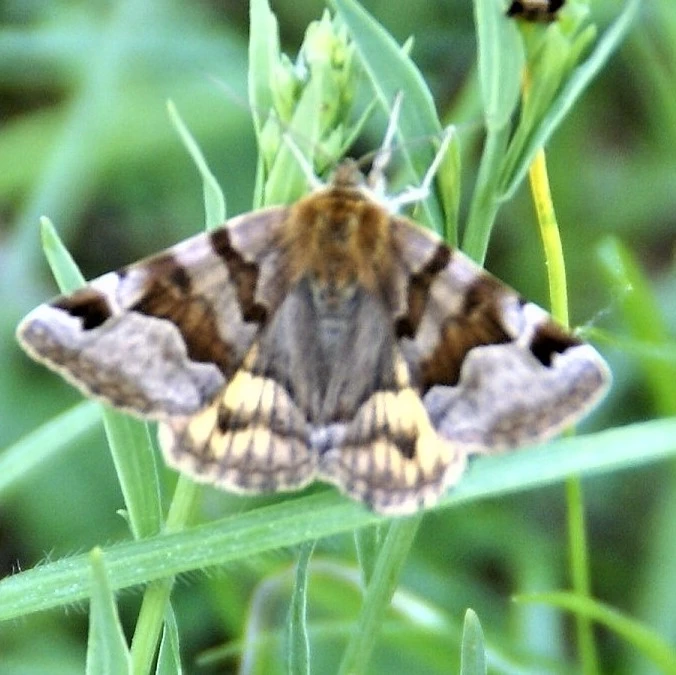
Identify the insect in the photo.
Euclidia glyphica
